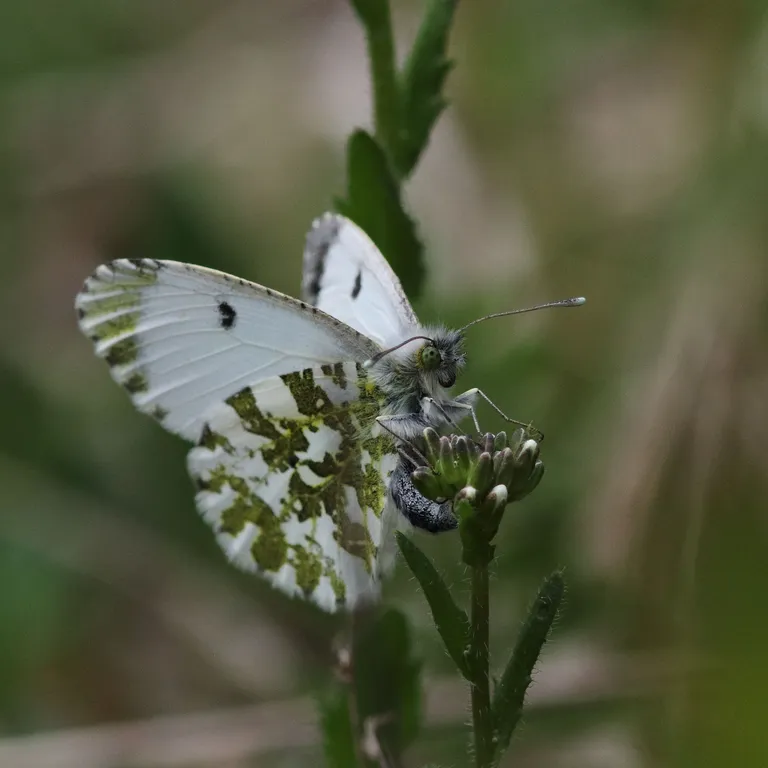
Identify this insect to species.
Anthocharis cardamines
